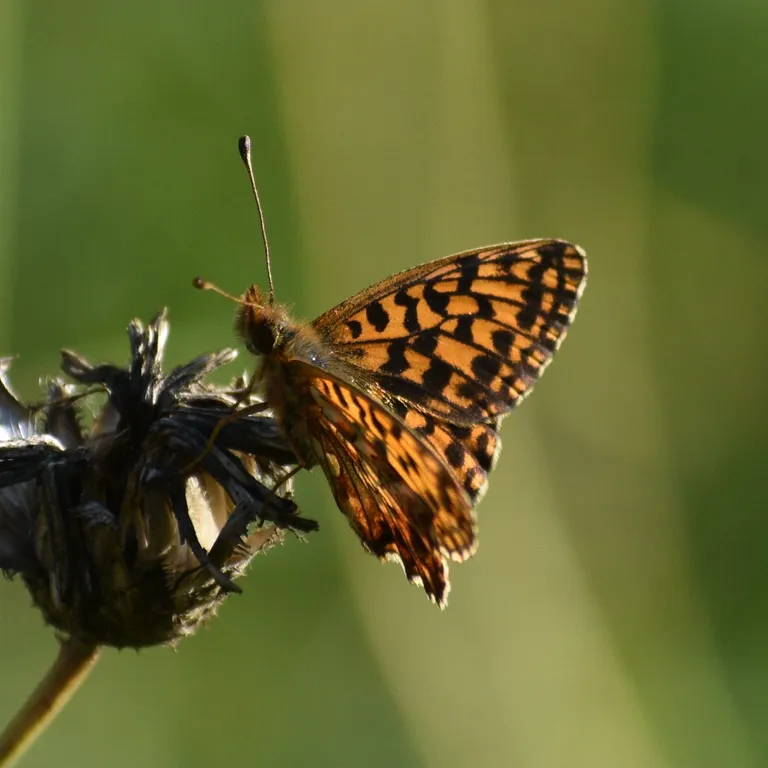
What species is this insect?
Boloria dia
